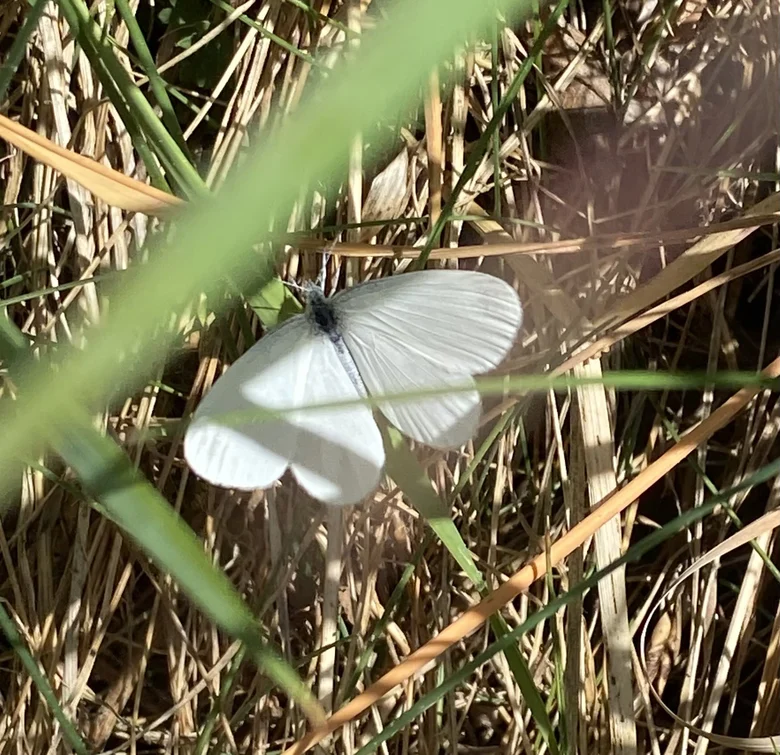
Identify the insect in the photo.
Leptidea sinapis/juvernica
